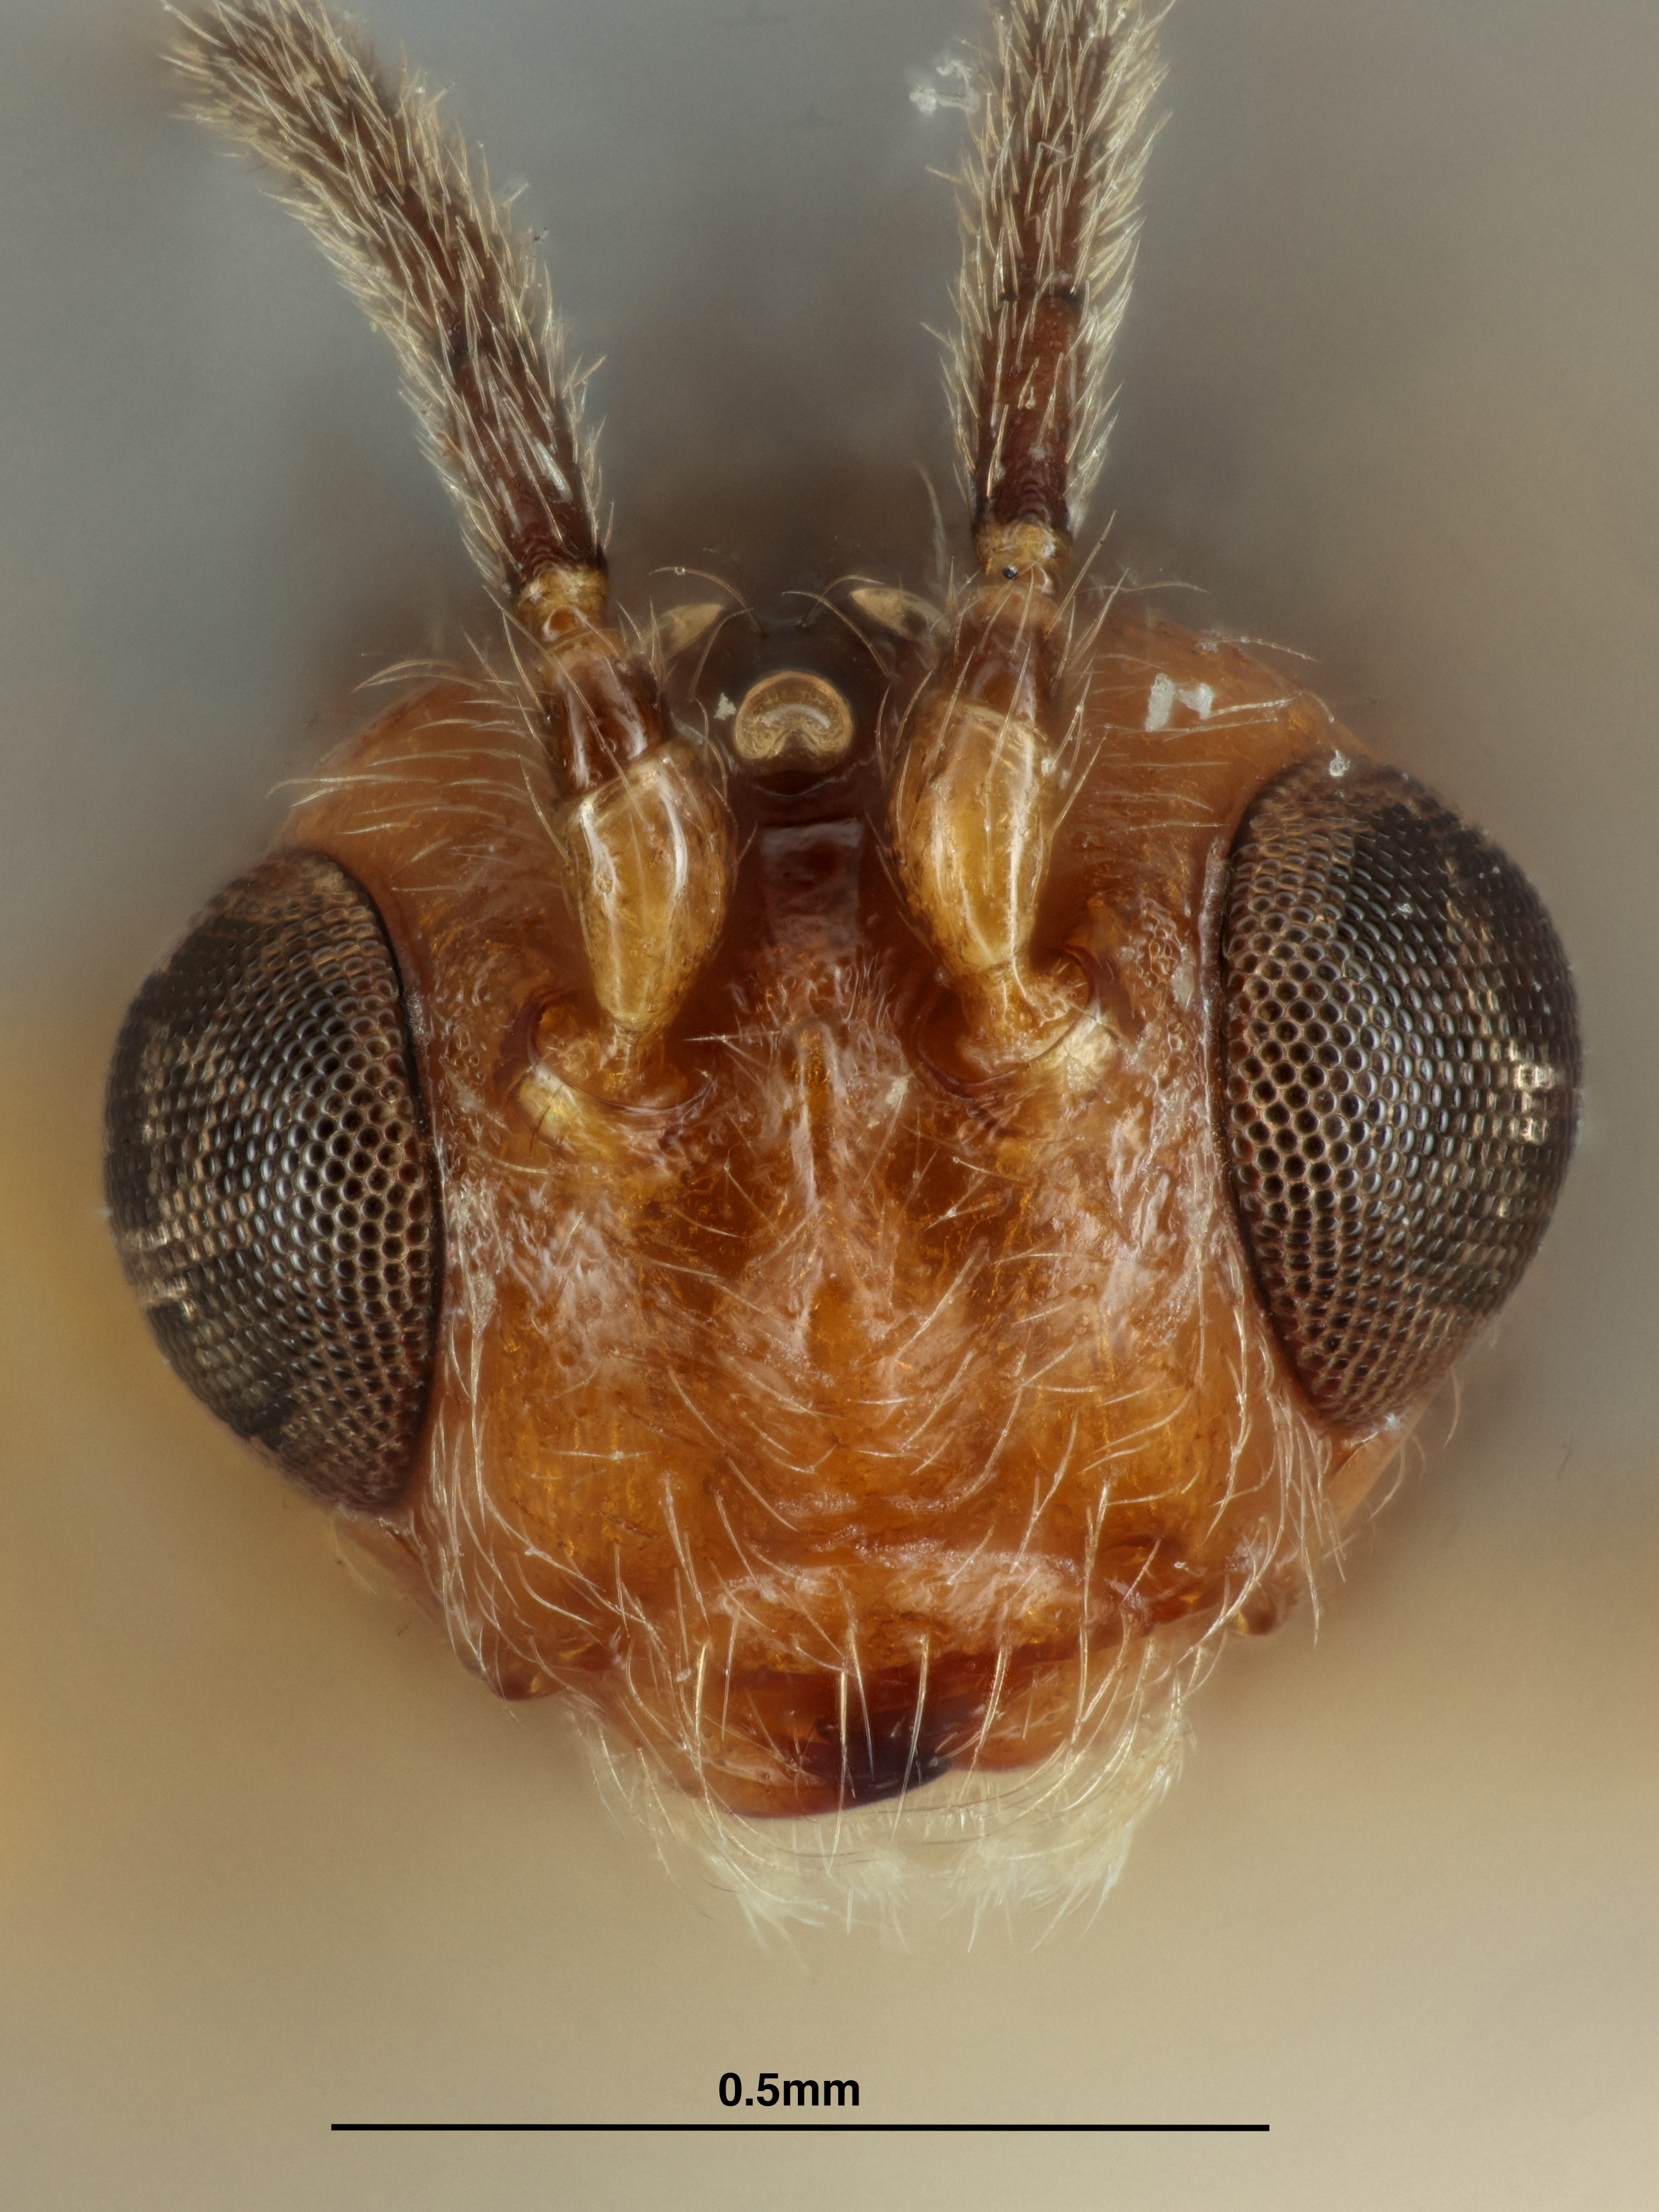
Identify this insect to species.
Opius srilankensis
